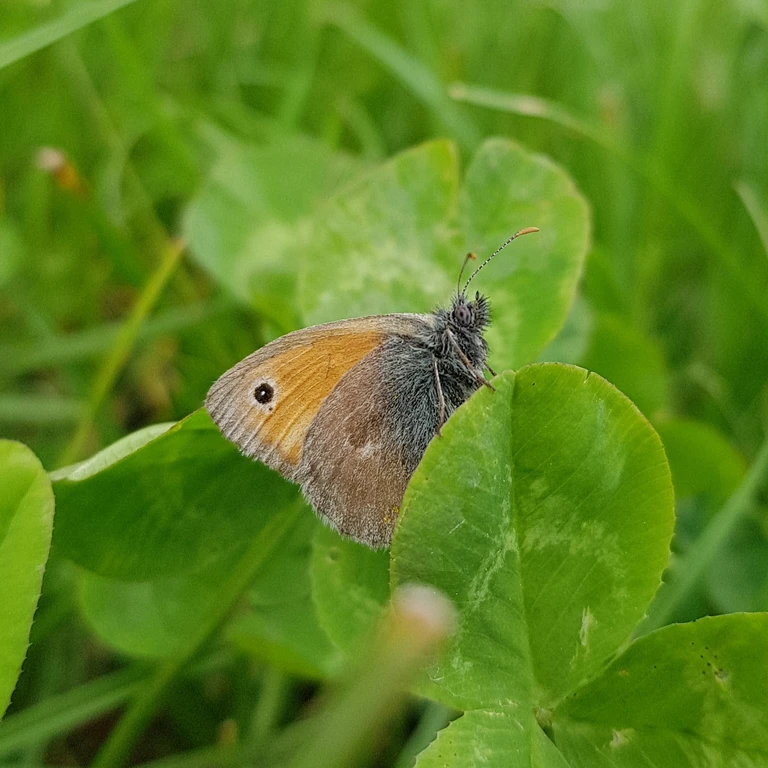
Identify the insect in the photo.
Coenonympha pamphilus
